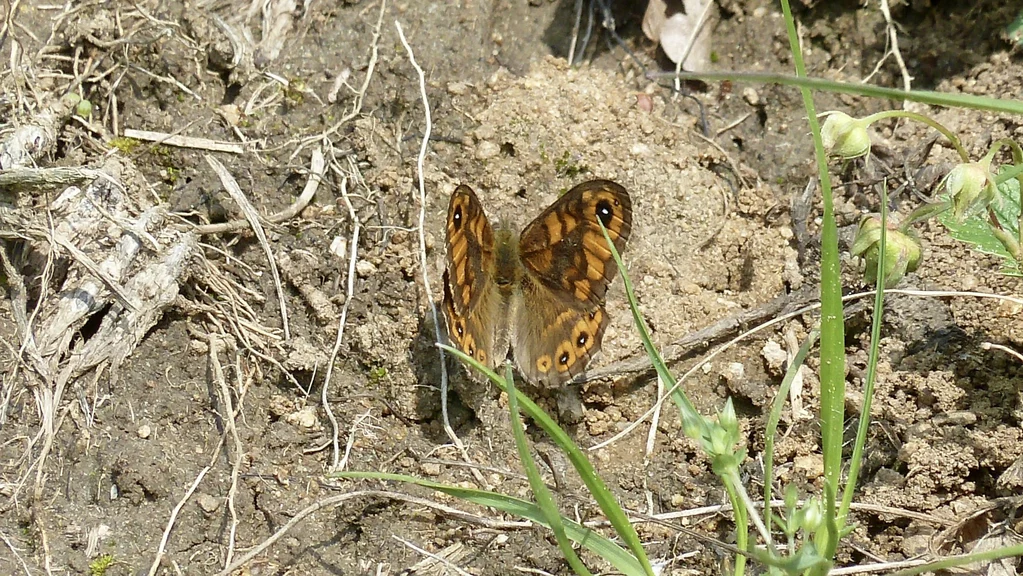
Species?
Lasiommata megera (also Pararge megera)
